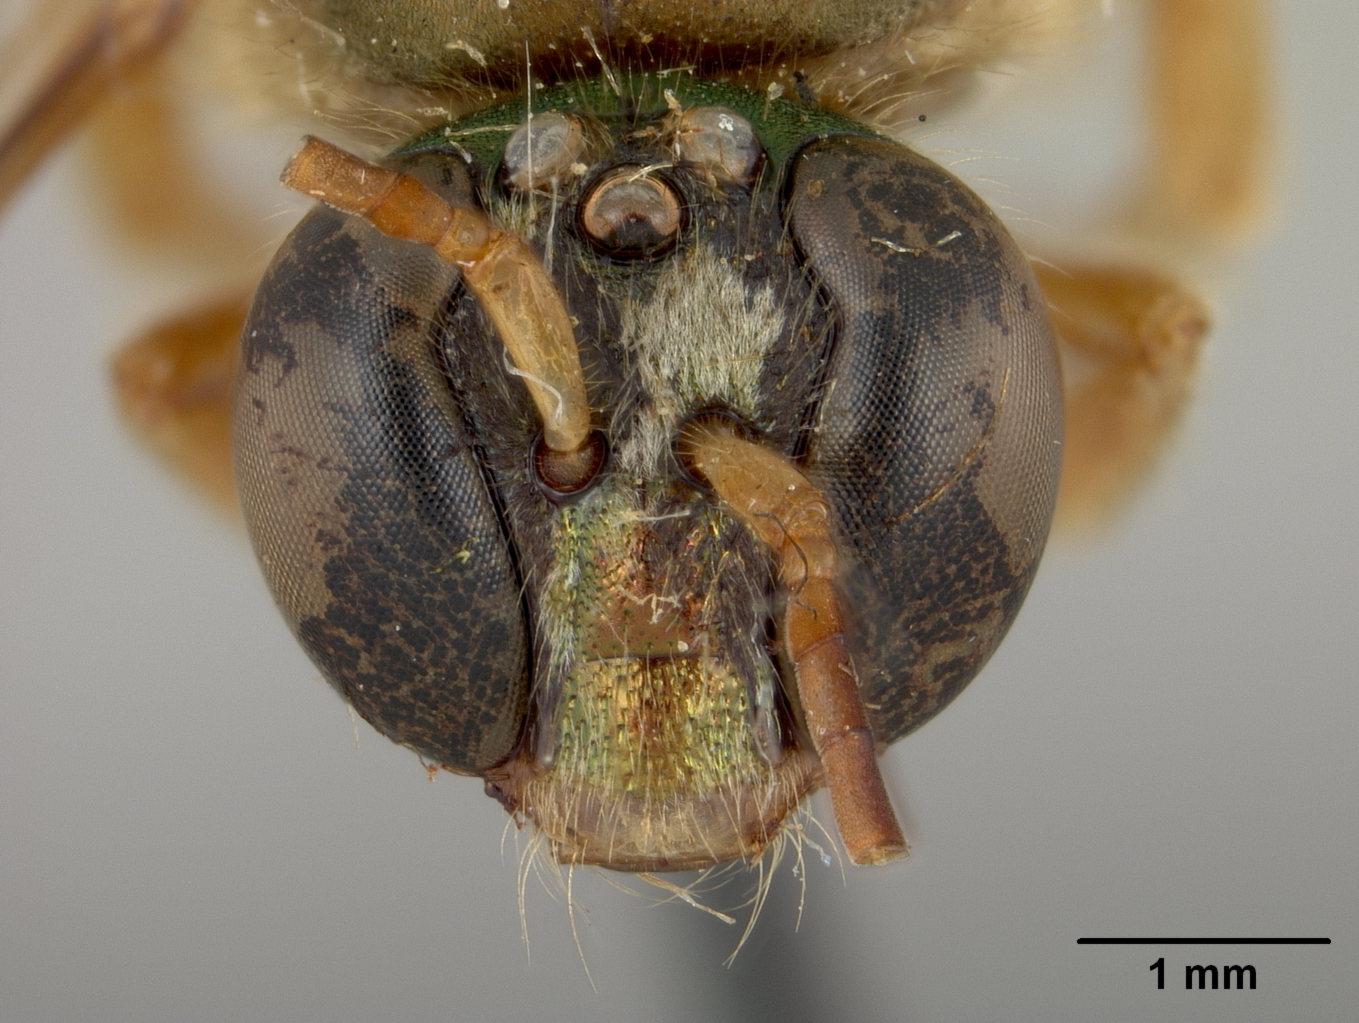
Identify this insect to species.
Megalopta tabascana
